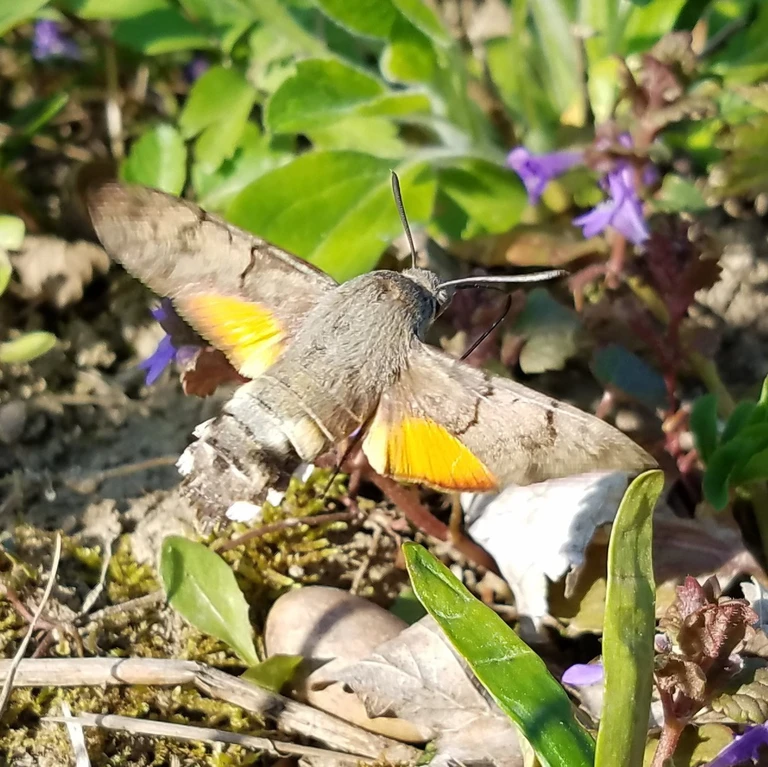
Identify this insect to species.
Macroglossum stellatarum
